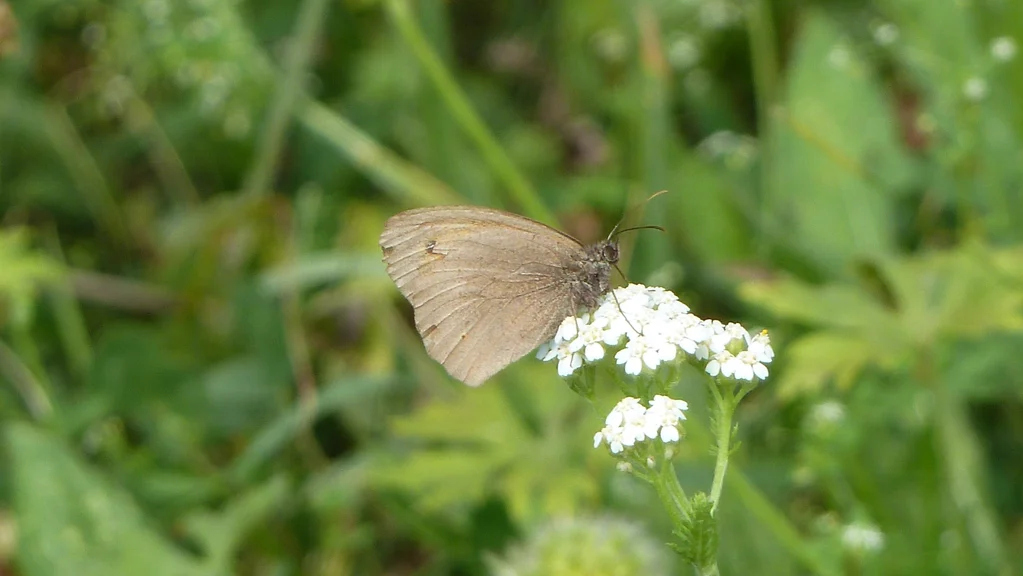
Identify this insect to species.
Maniola jurtina
